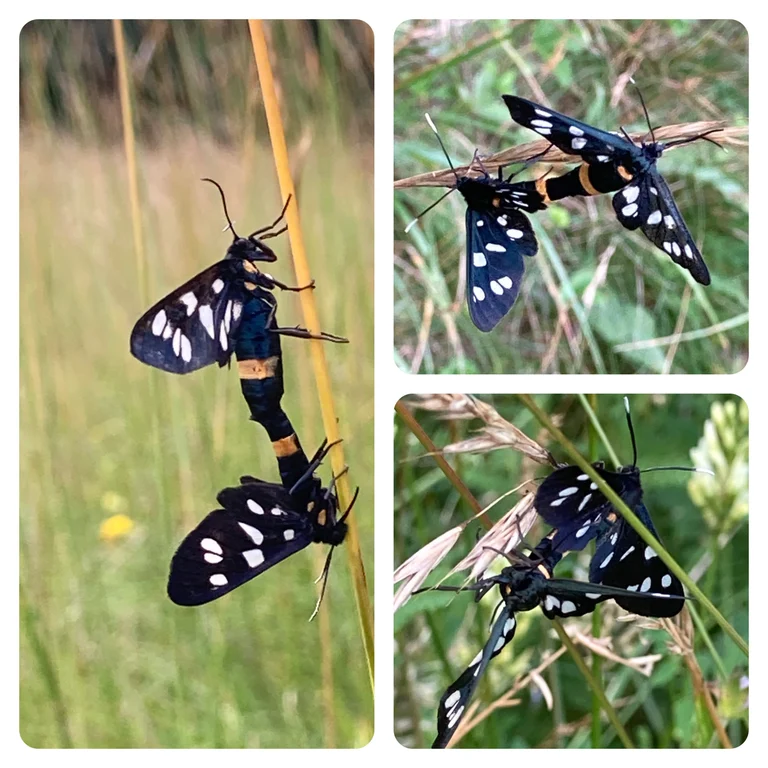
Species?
Amata phegea
